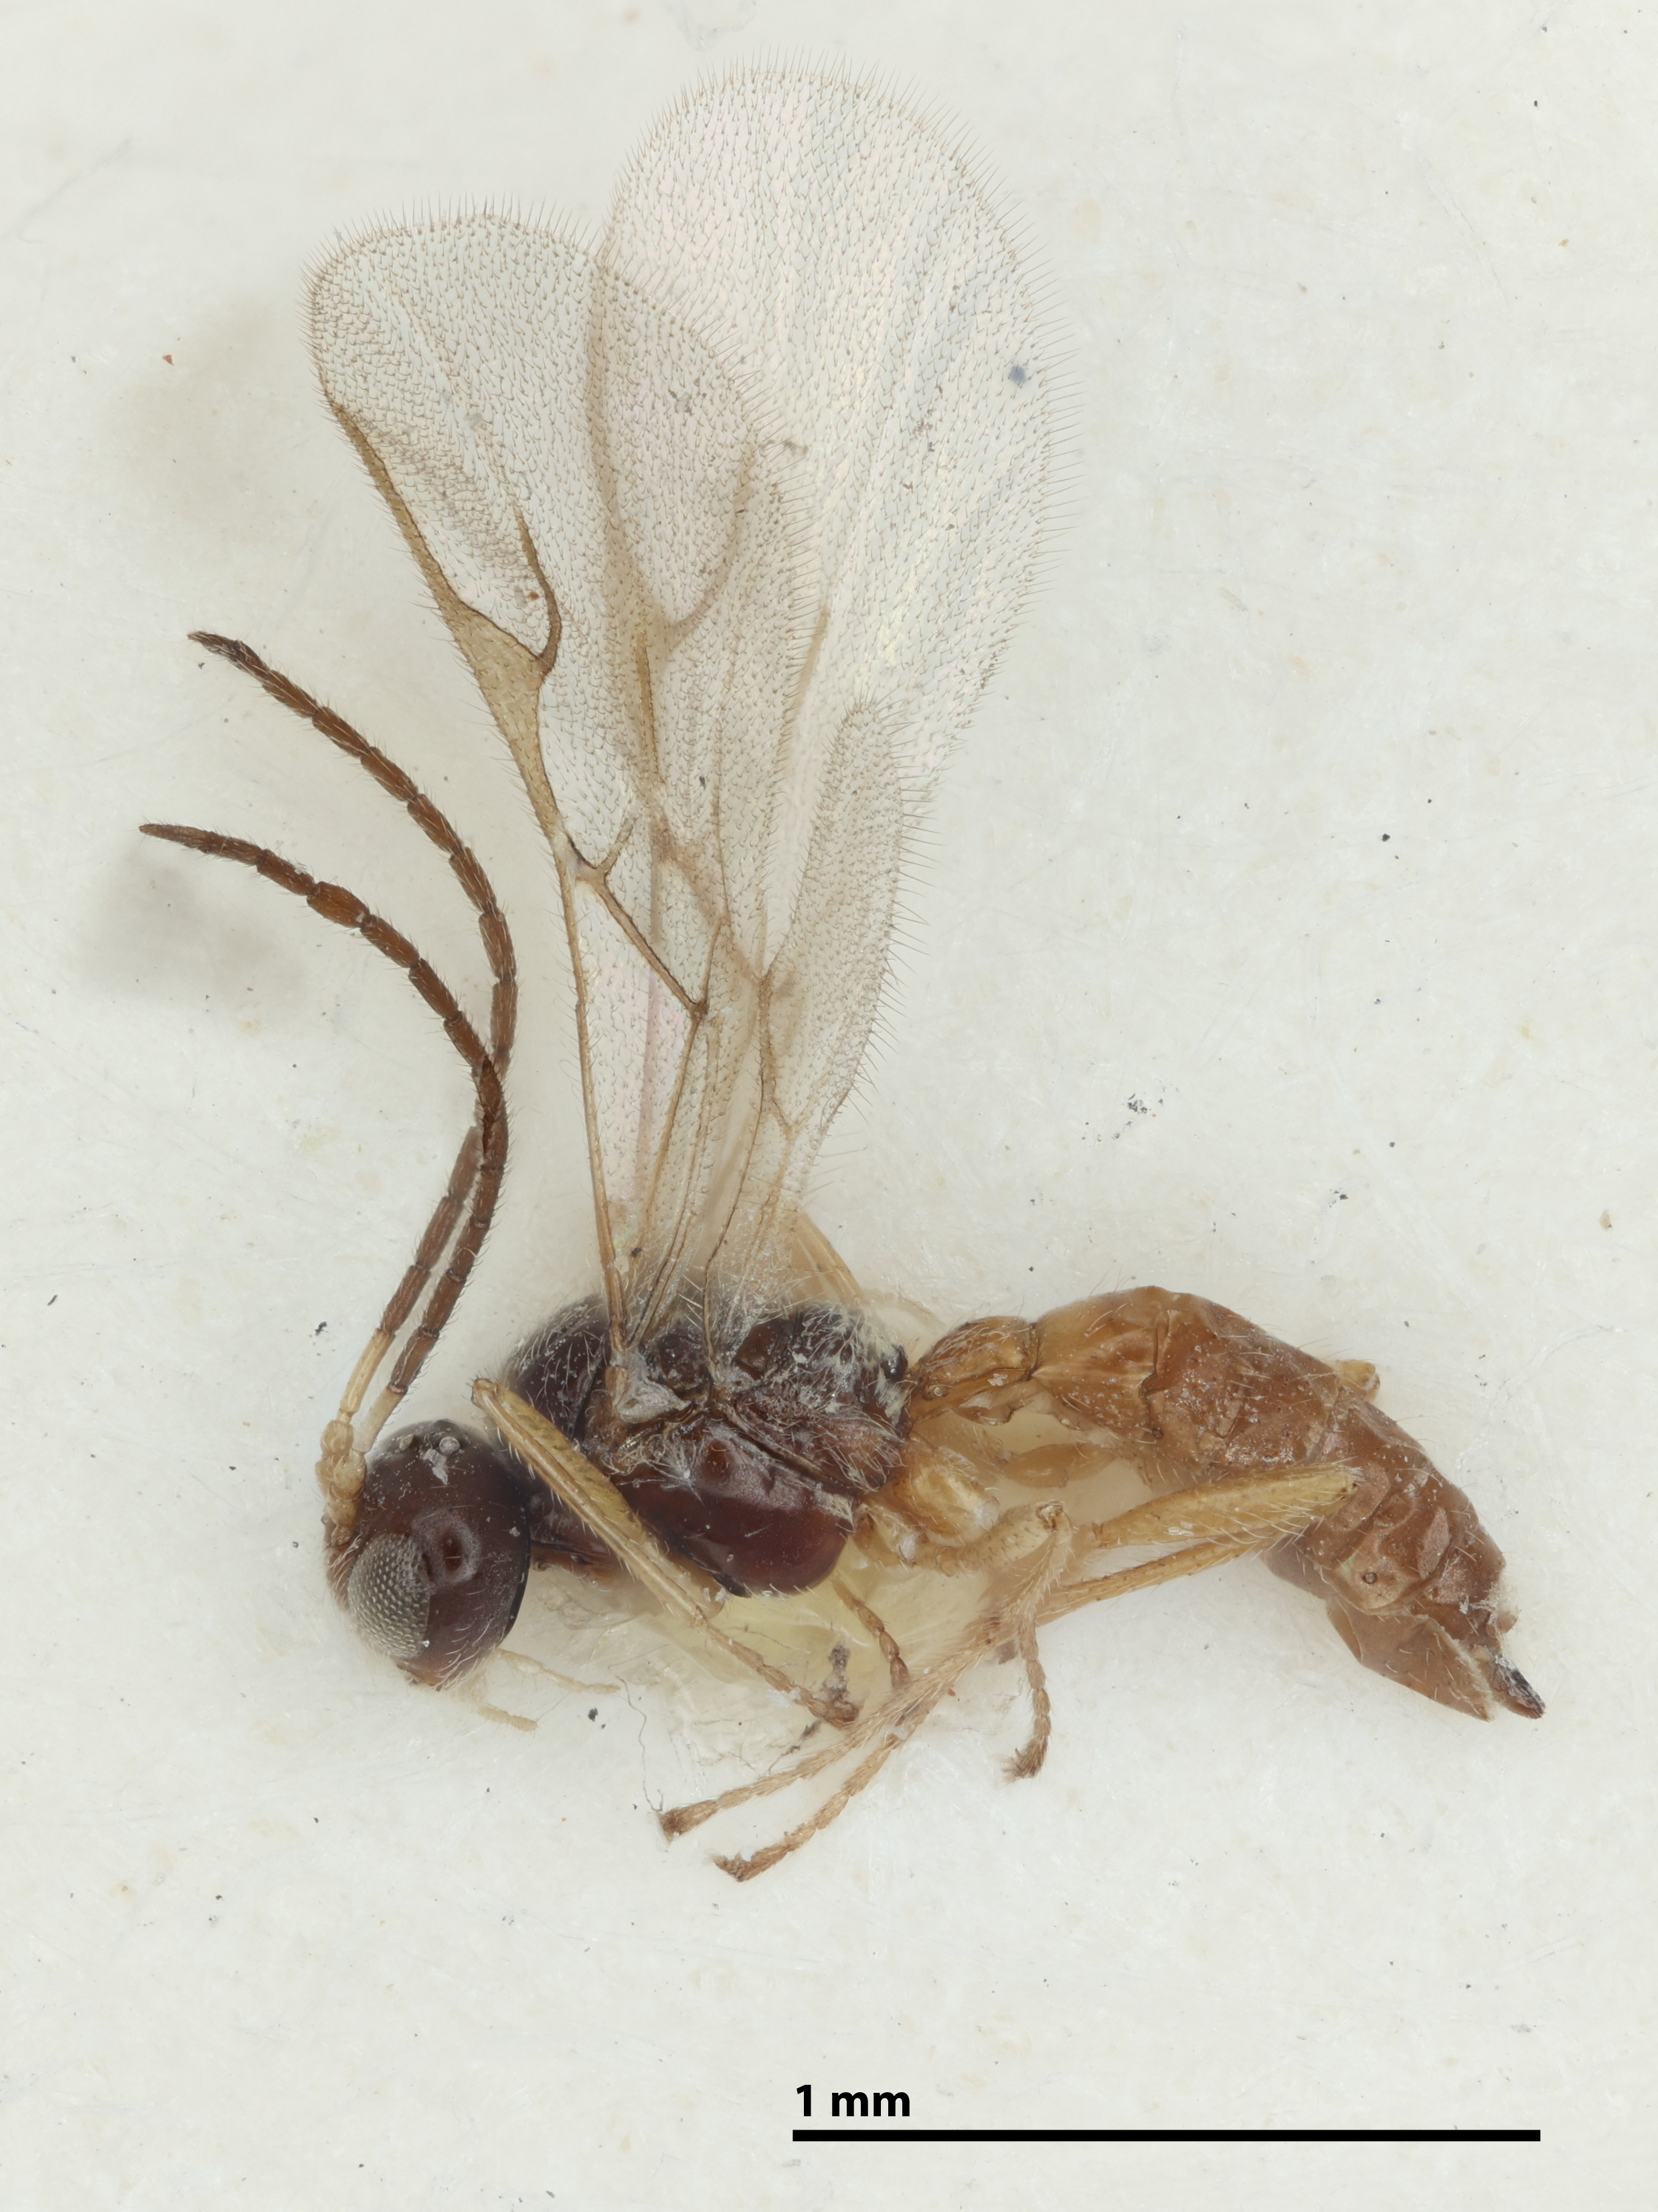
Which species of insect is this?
Praon yakimanum
